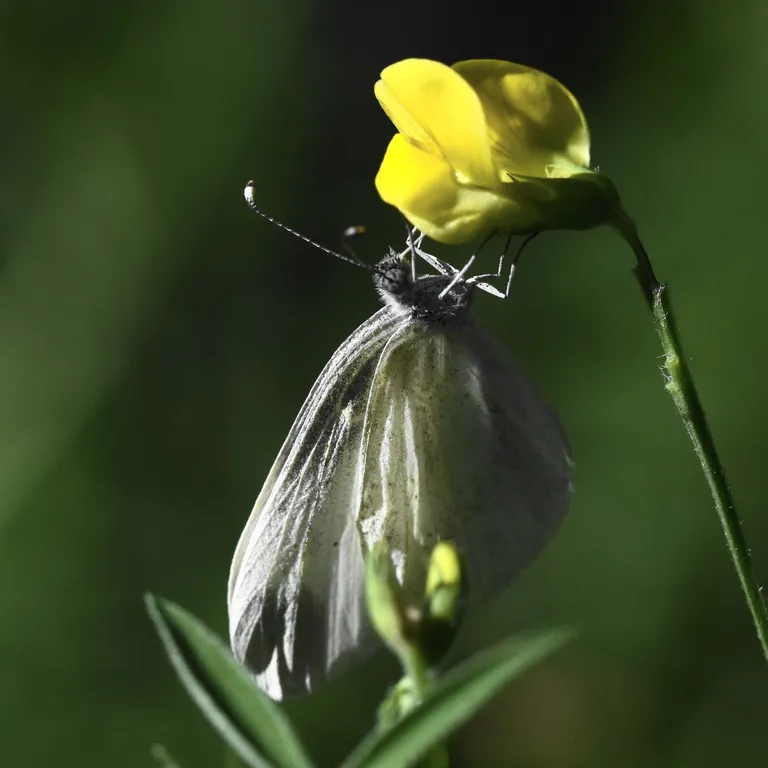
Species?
Leptidea sinapis/juvernica
